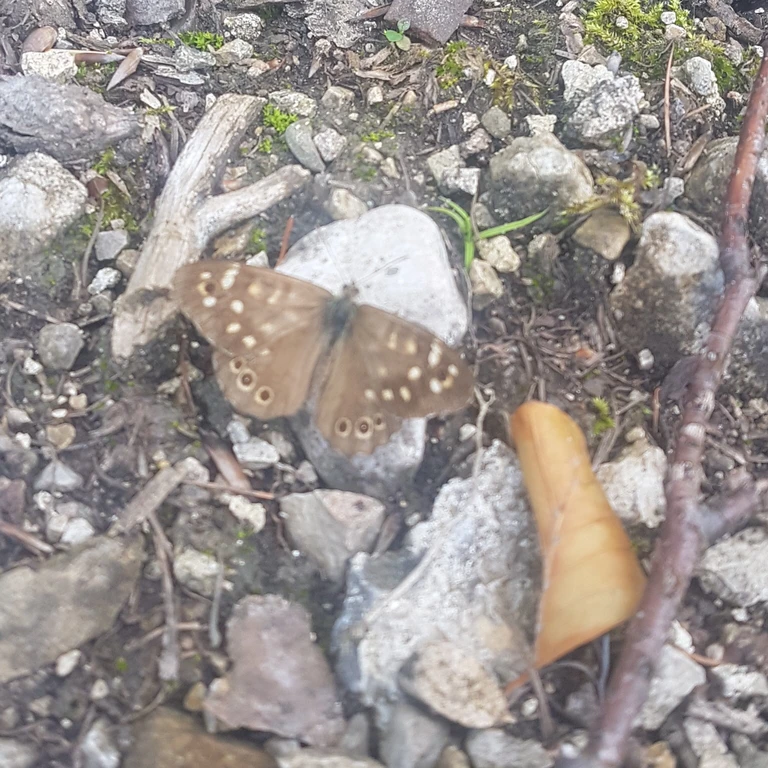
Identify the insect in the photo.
Pararge aegeria
